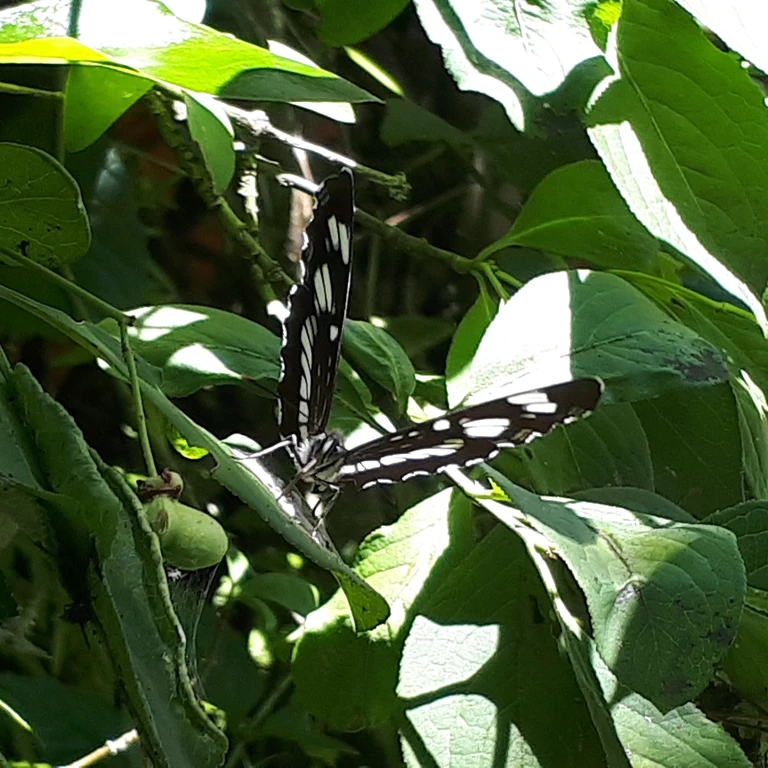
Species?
Neptis rivularis
